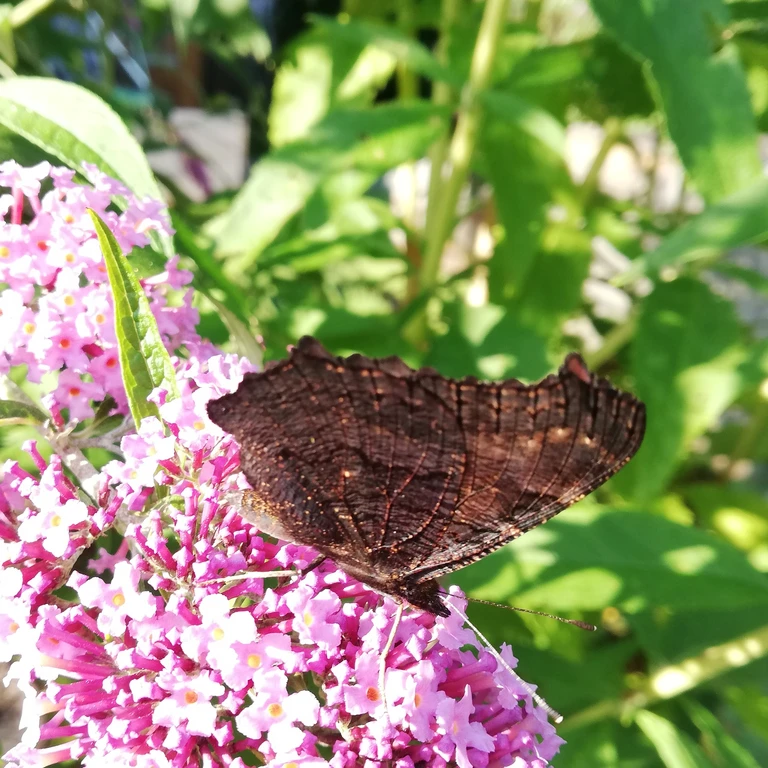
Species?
Aglais io
